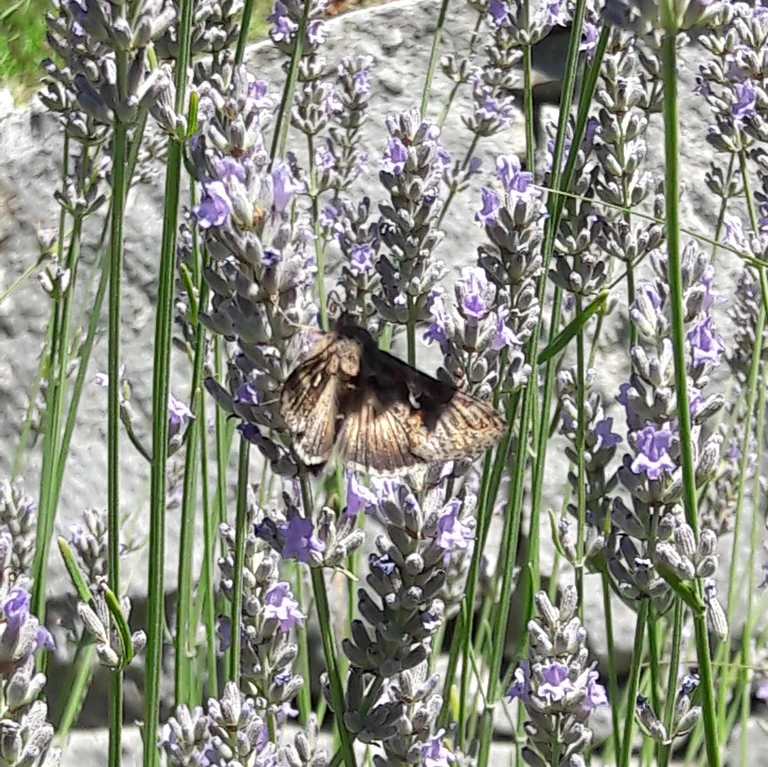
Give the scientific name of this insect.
Autographa gamma
